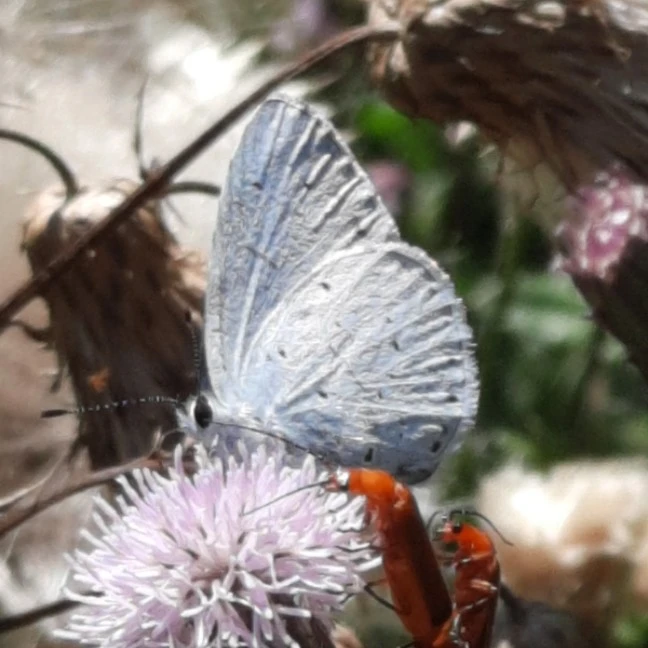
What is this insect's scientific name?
Celastrina argiolus
